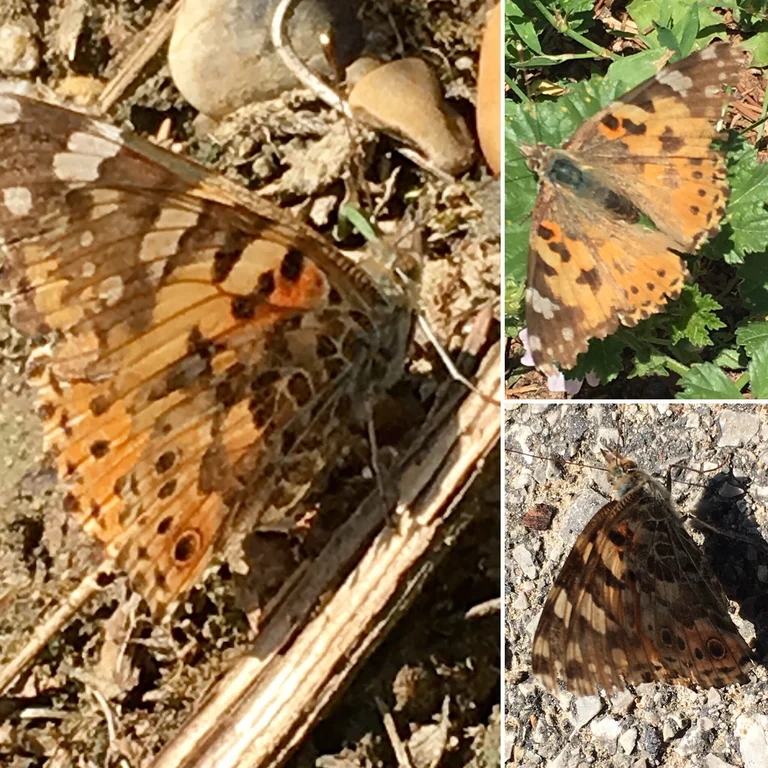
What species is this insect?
Vanessa cardui
